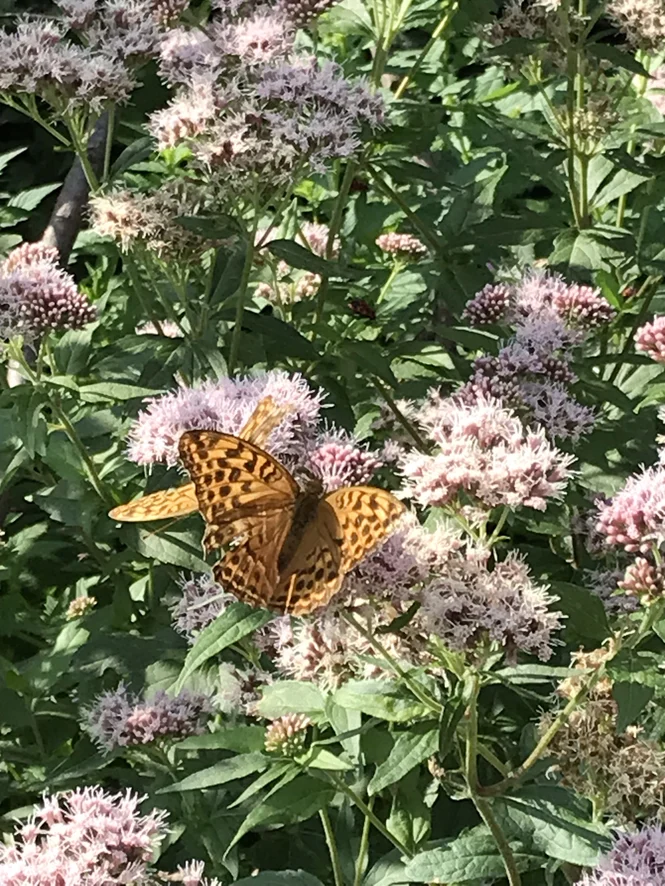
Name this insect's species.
Argynnis paphia
